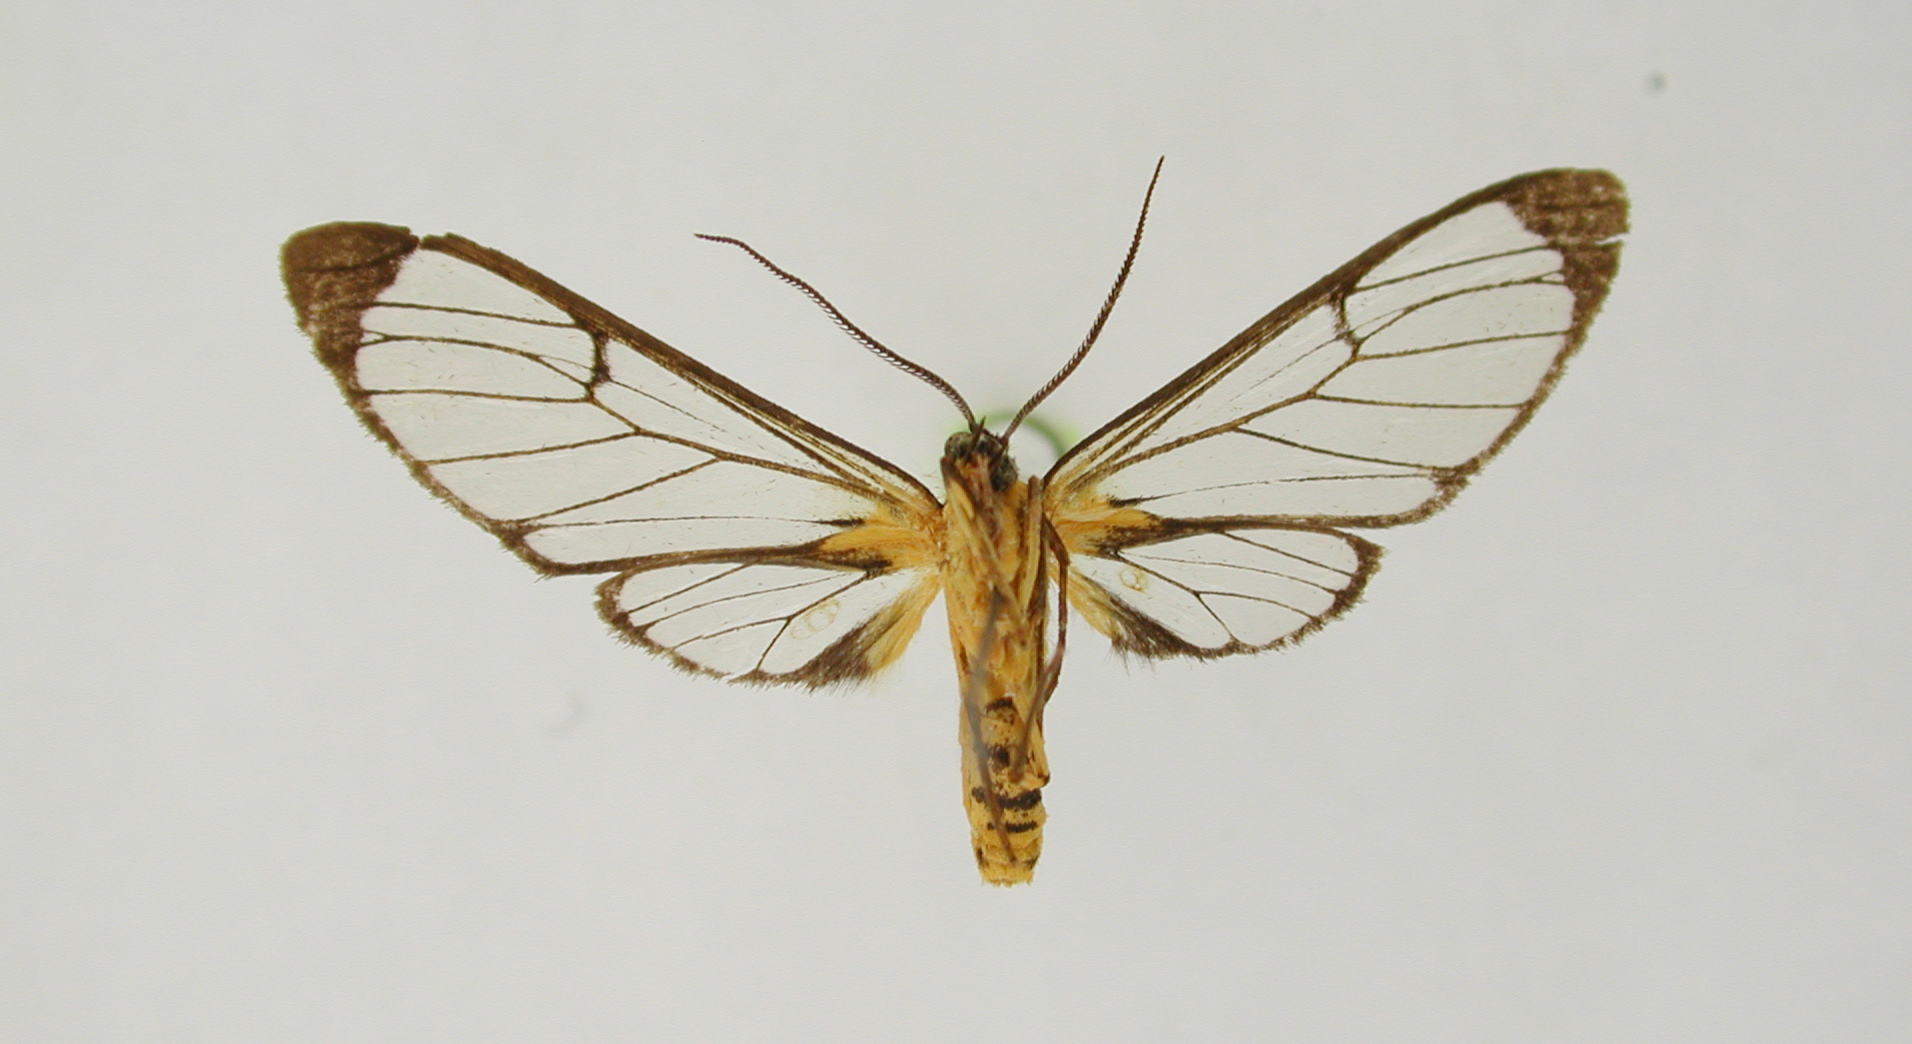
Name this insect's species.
Mesothen aurata
